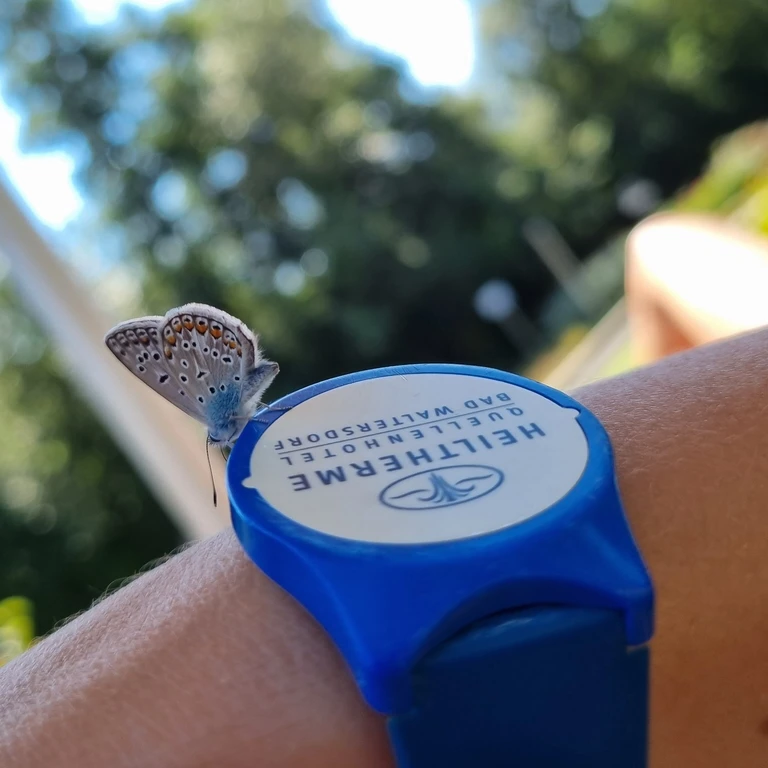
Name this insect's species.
Polyommatus icarus
